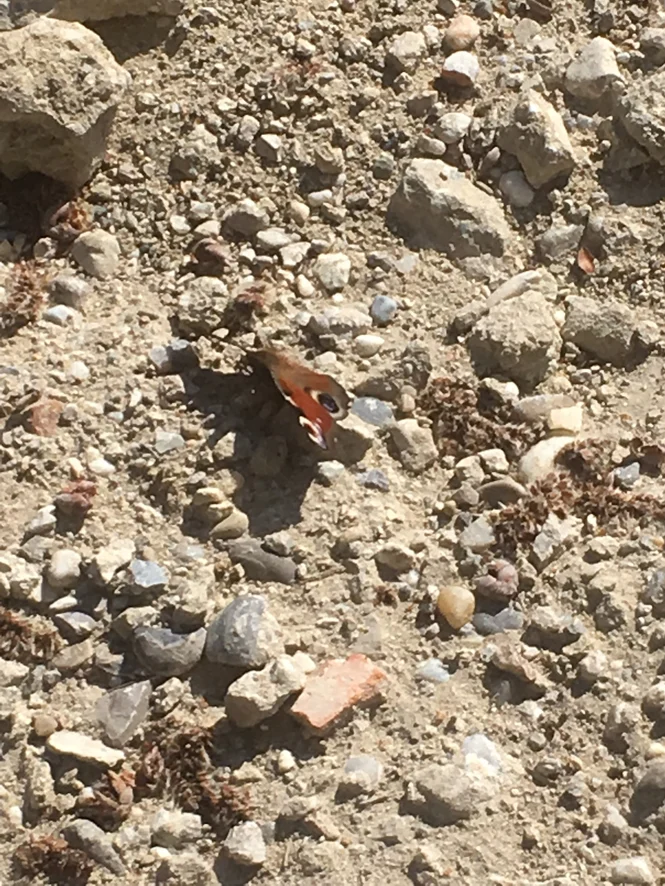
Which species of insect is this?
Aglais io
